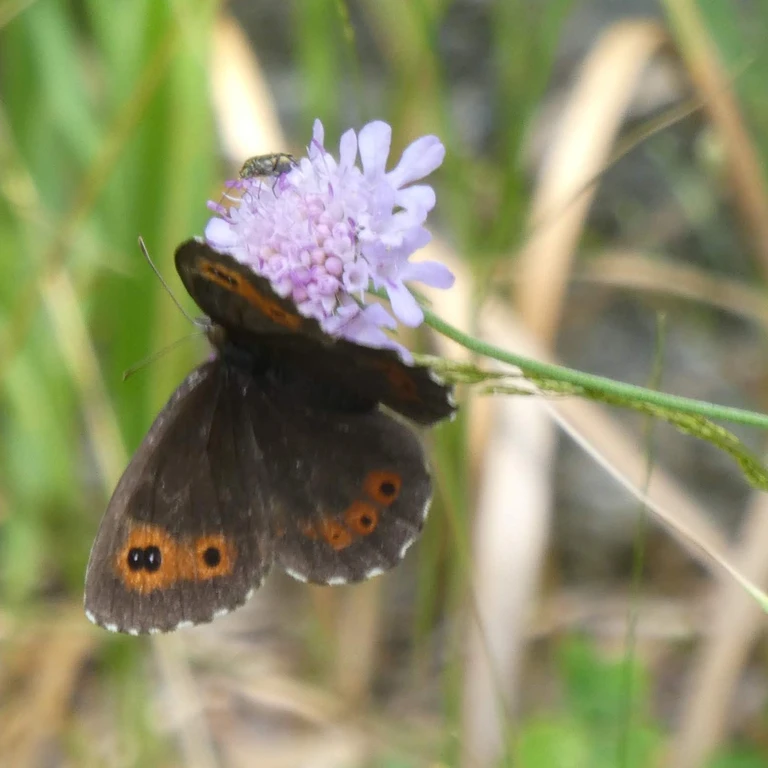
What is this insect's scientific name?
Erebia ligea
